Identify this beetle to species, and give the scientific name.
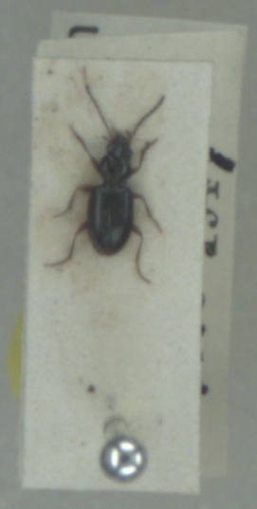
Bembidion clarkei
